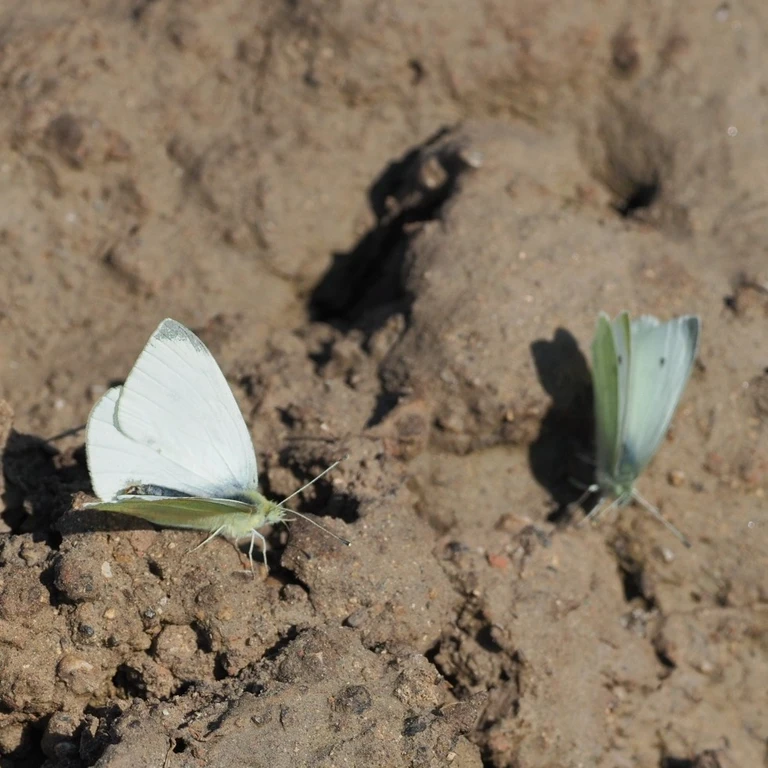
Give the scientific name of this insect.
Pieris rapae
